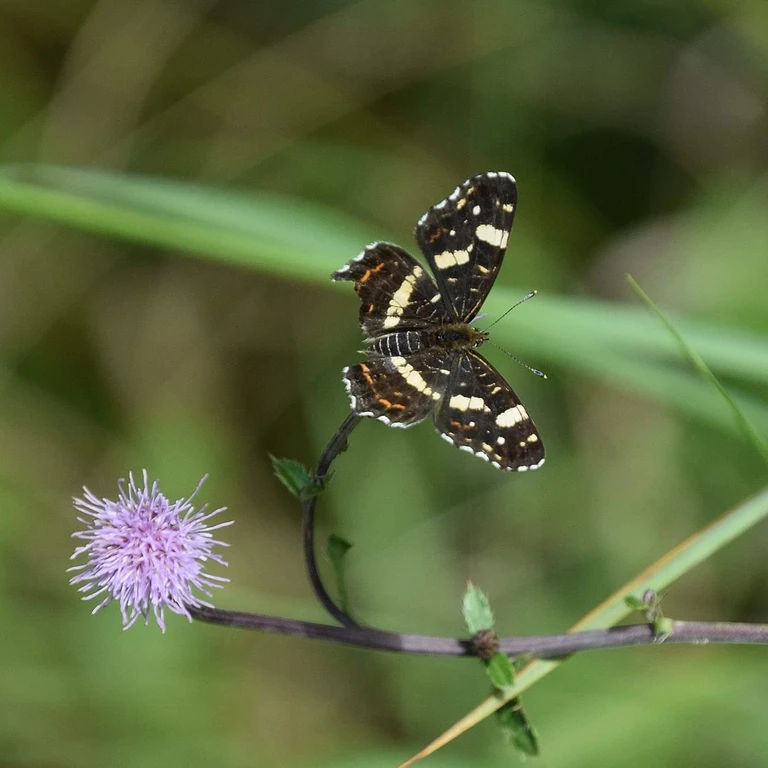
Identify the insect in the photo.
Araschnia levana
